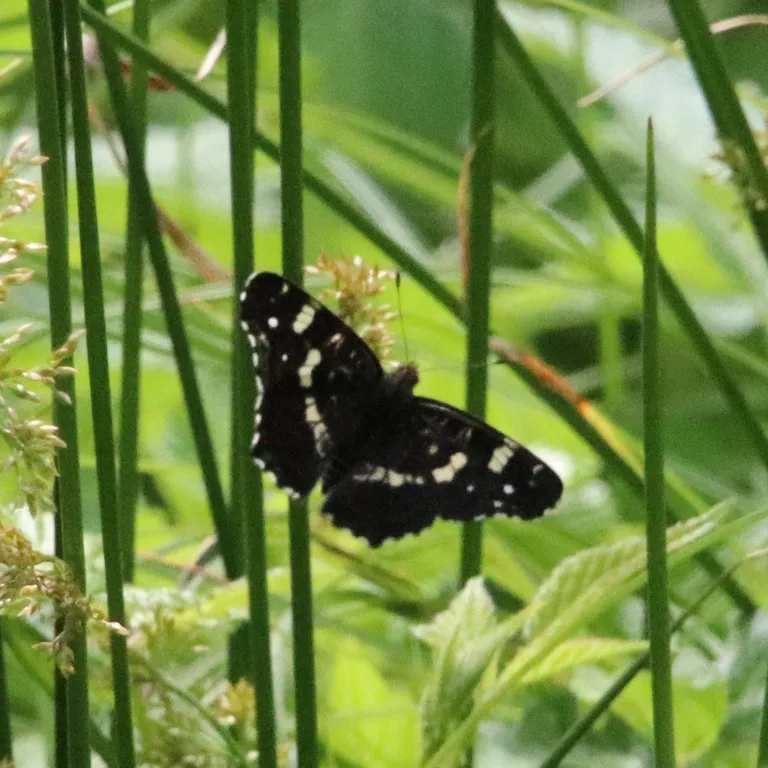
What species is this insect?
Araschnia levana
